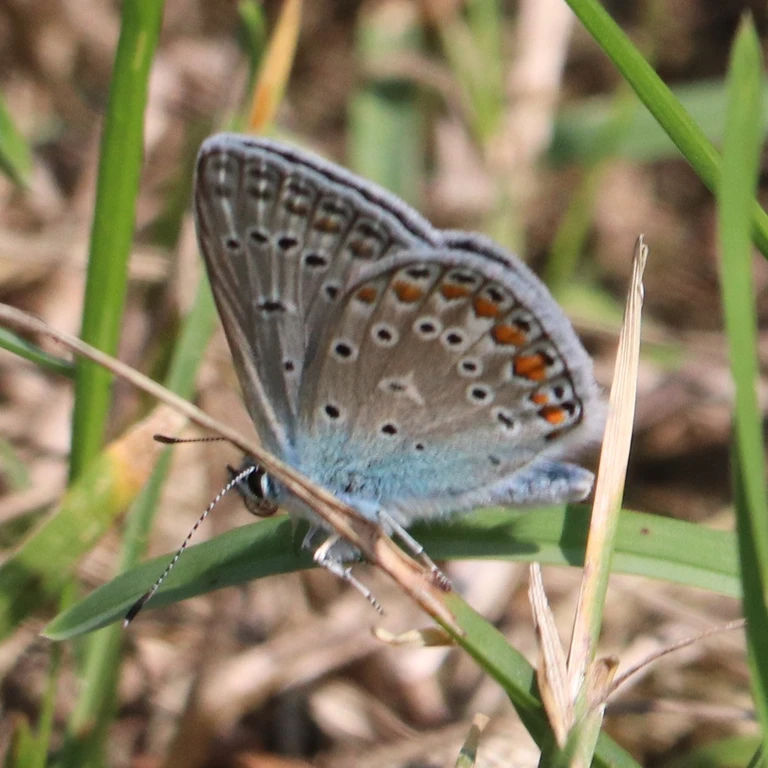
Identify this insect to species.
Polyommatus icarus
